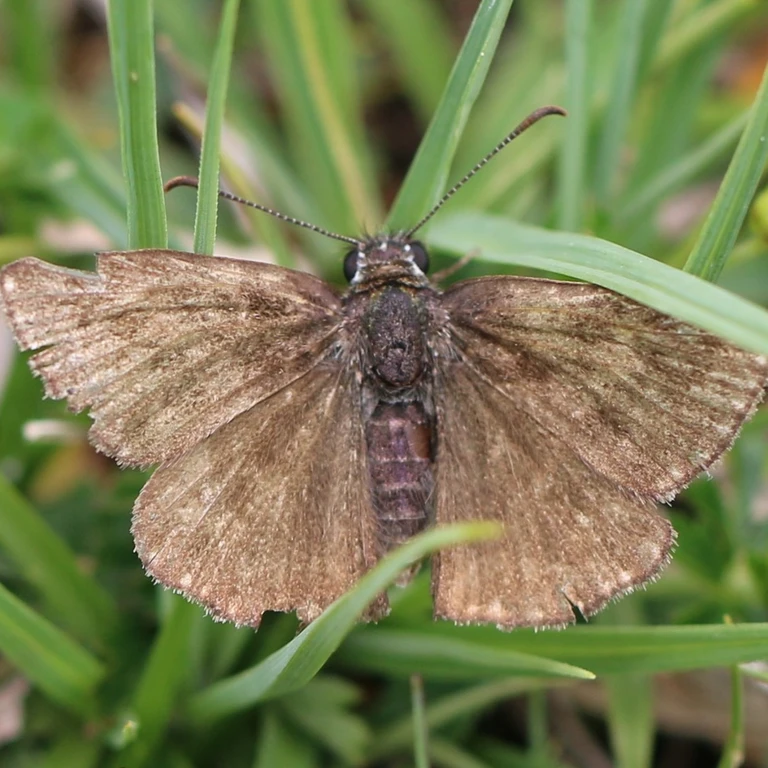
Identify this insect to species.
Erynnis tages
